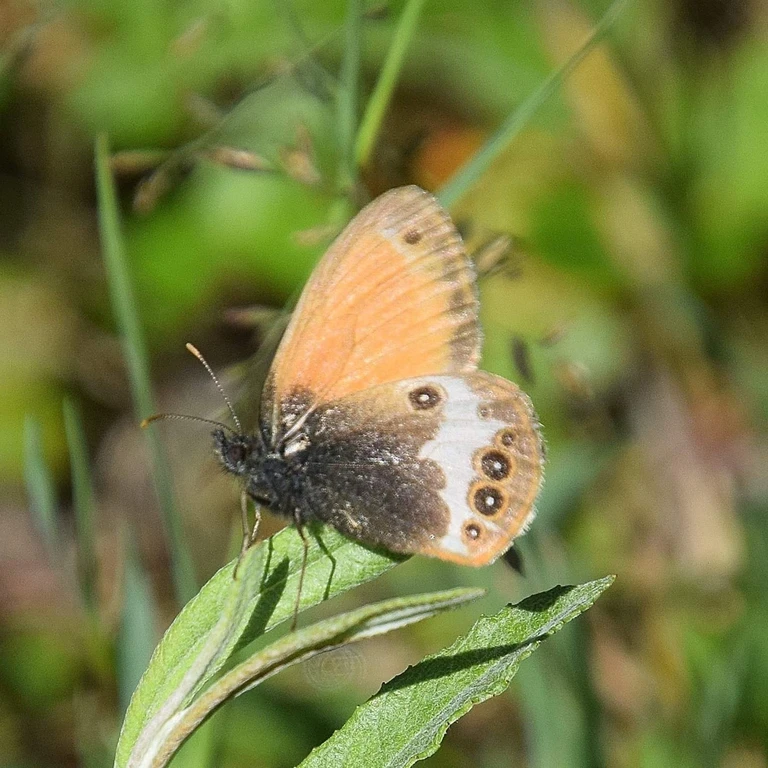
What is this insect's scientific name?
Coenonympha arcania
